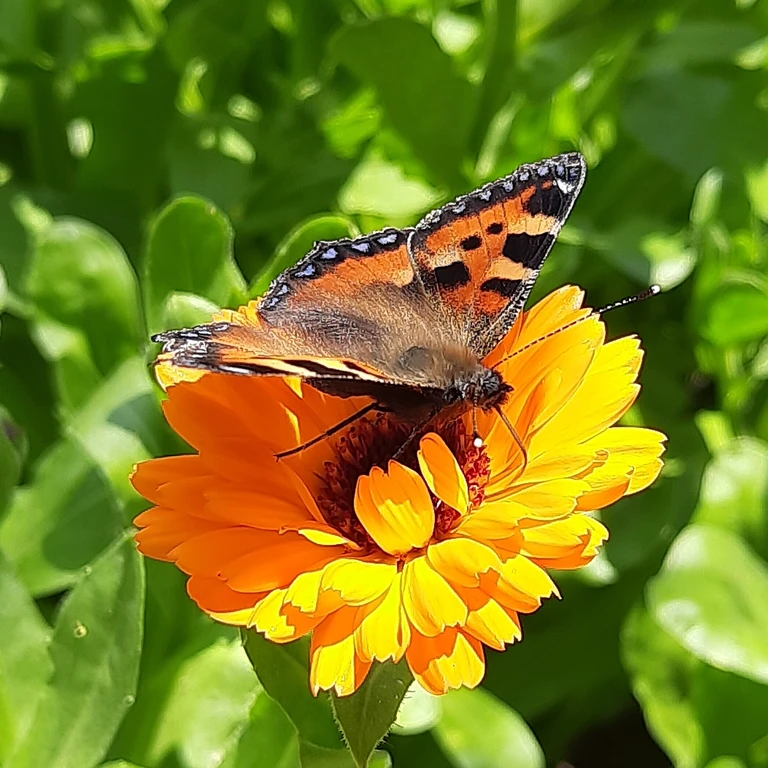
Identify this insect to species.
Aglais urticae
